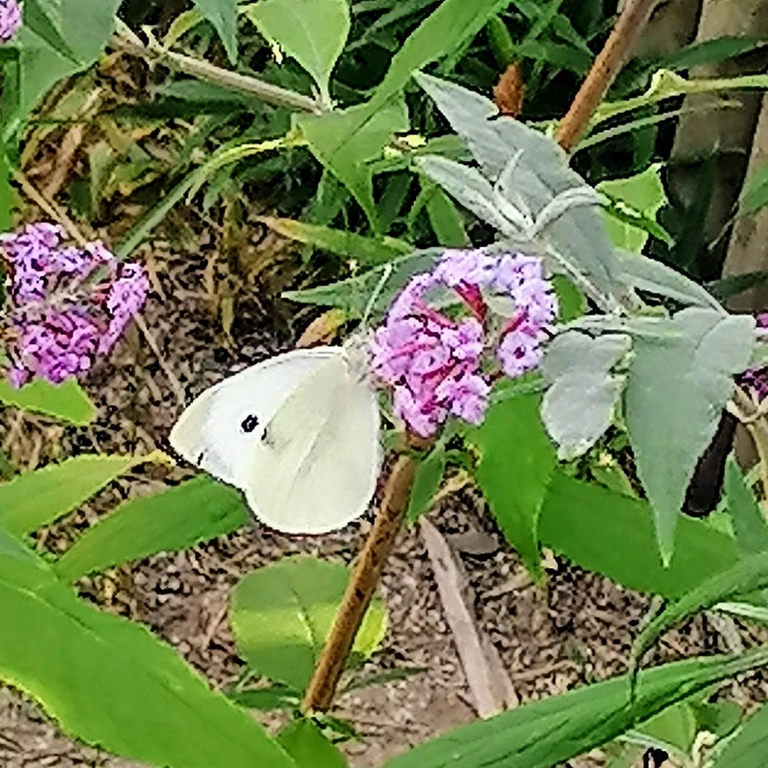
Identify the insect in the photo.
Pieris brassicae
